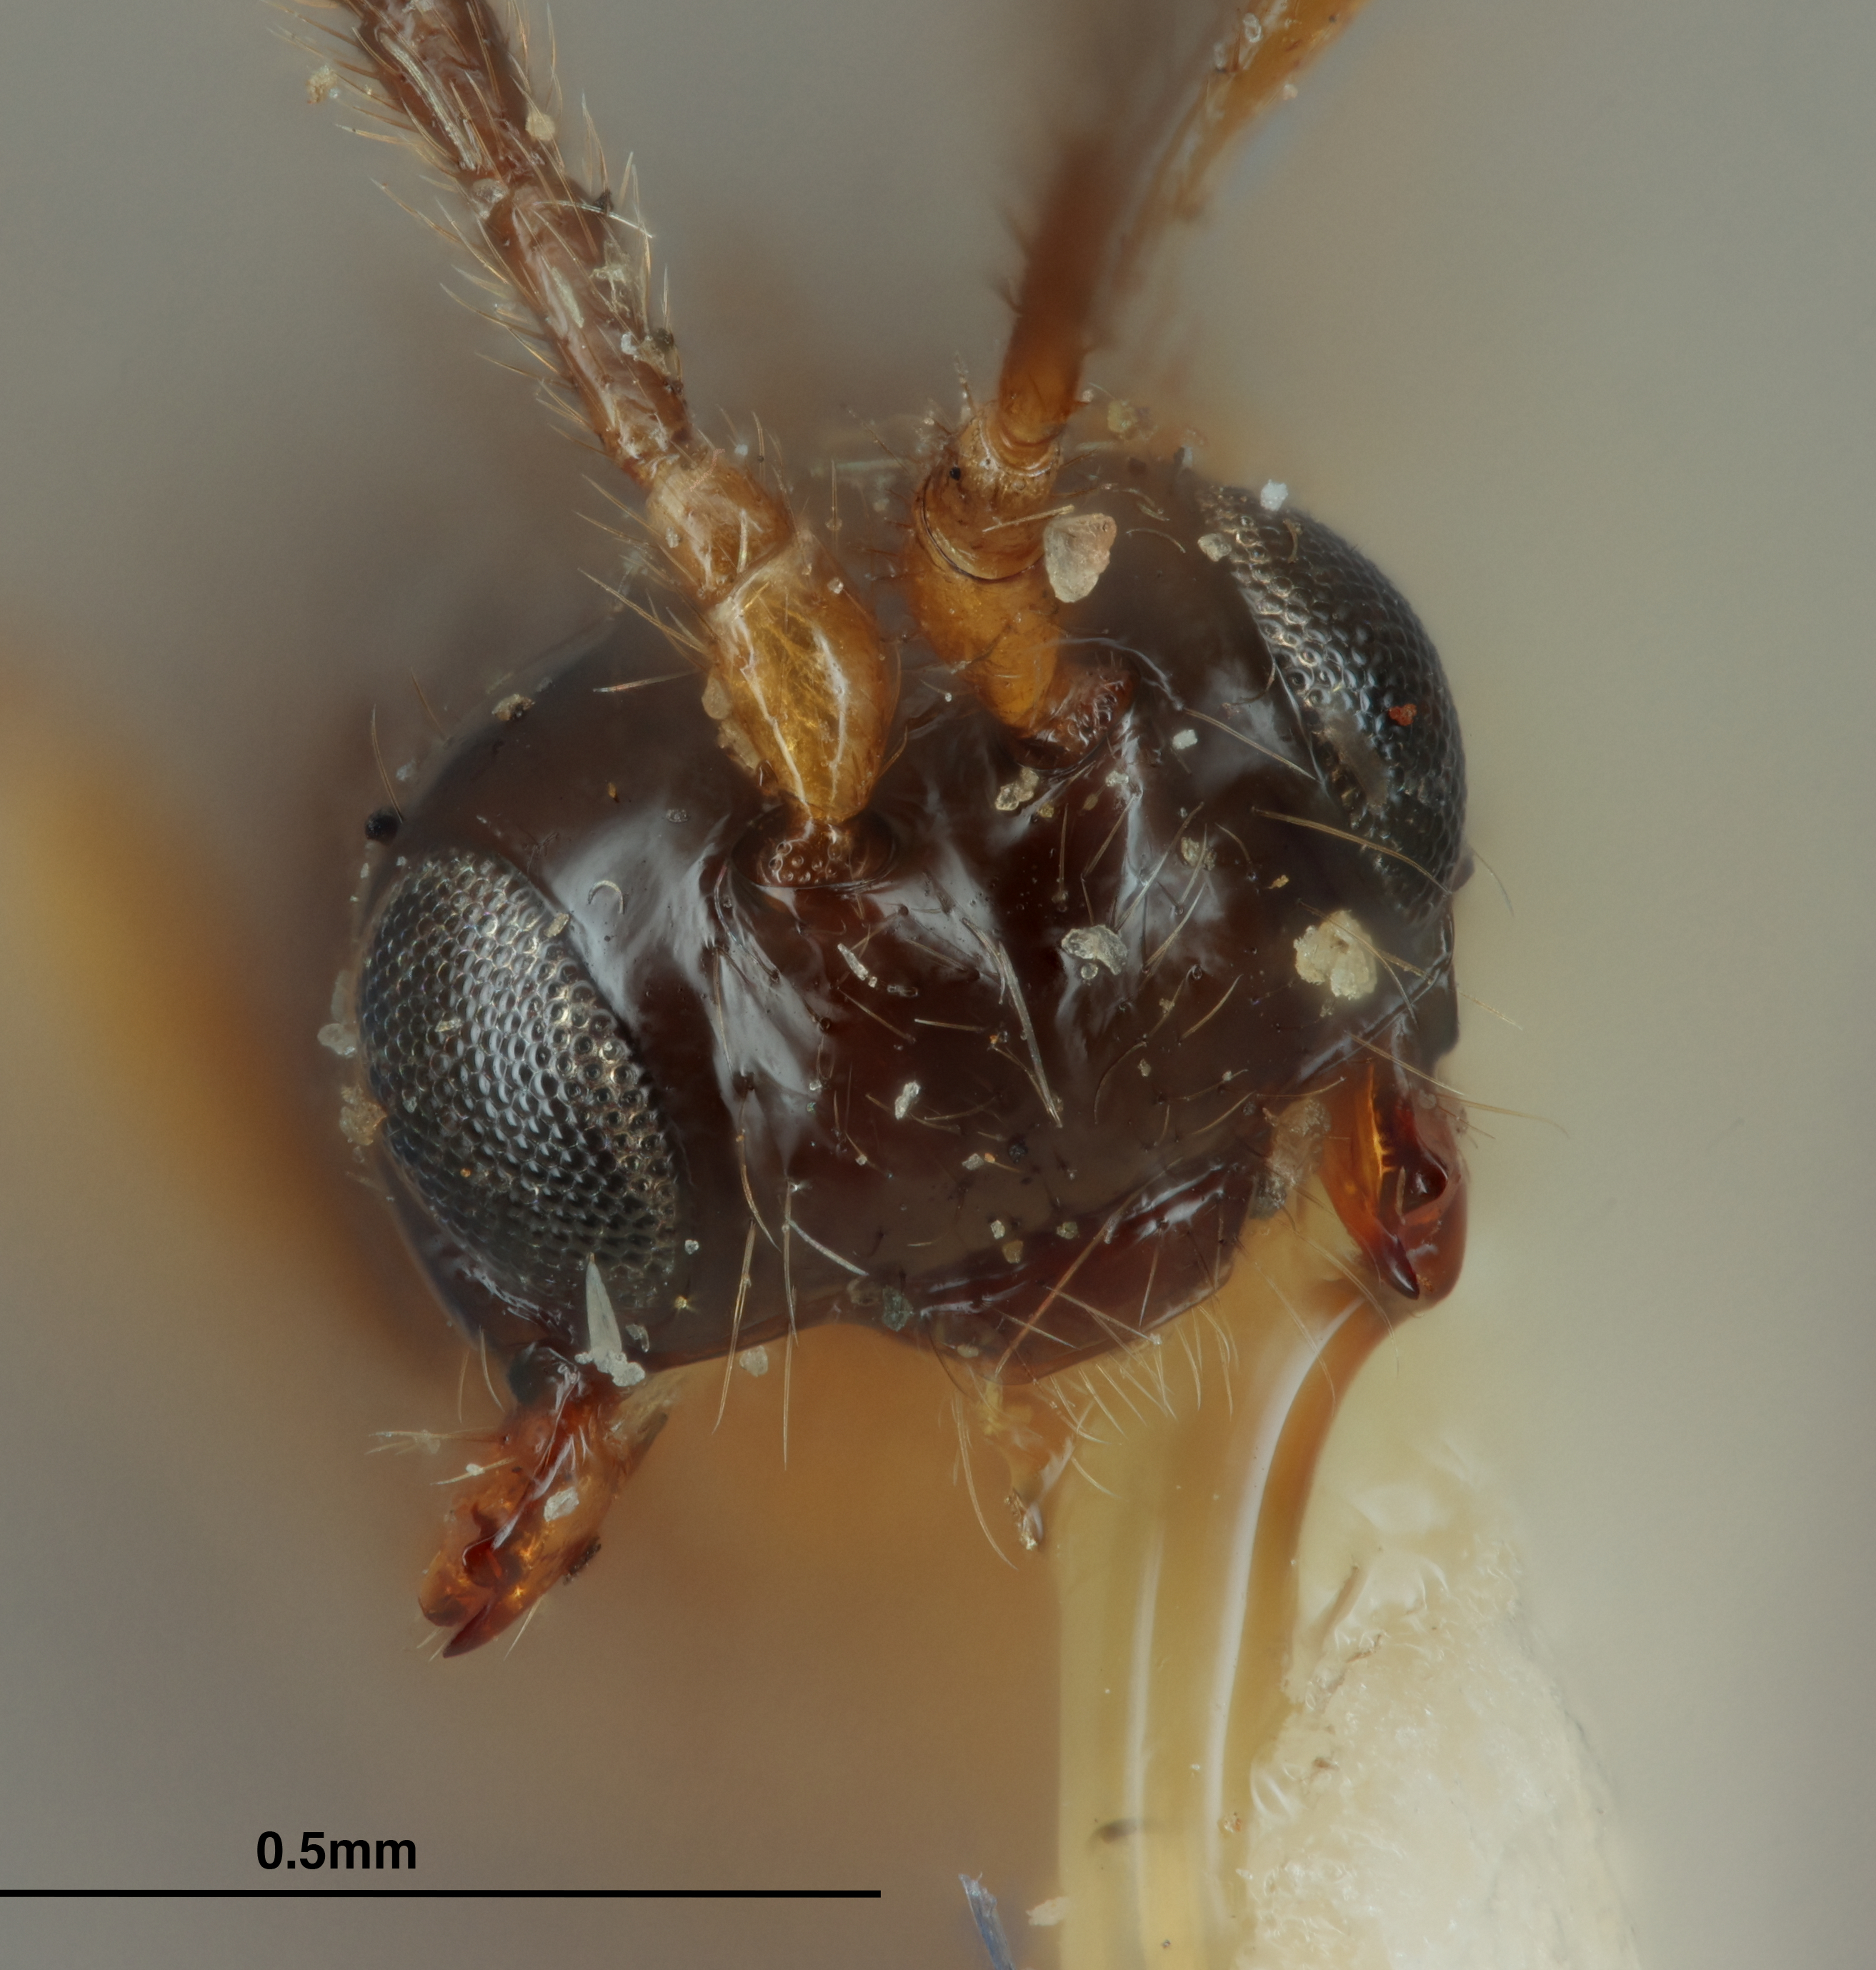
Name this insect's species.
Aspilota saileri
